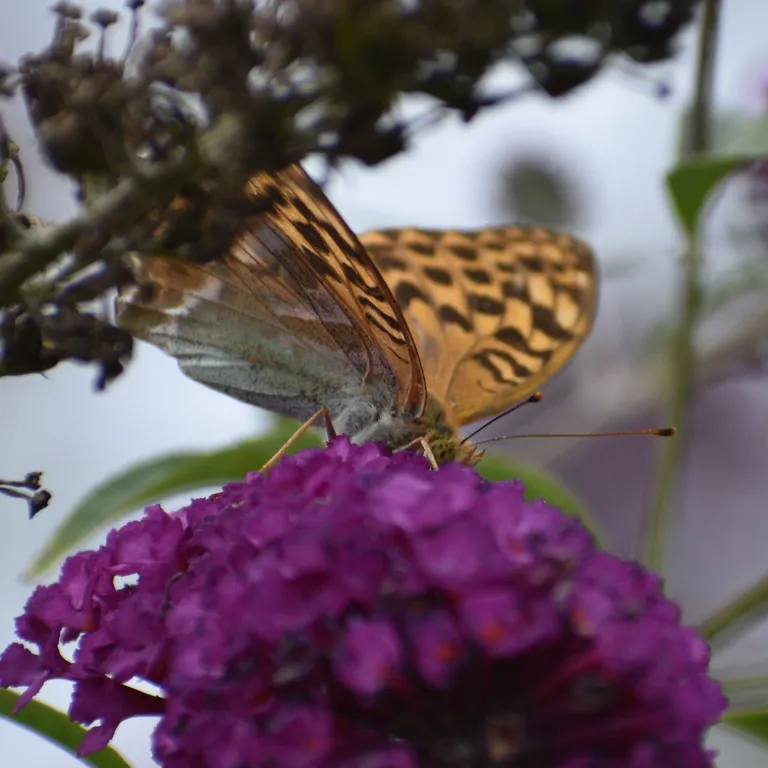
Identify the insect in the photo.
Argynnis paphia
